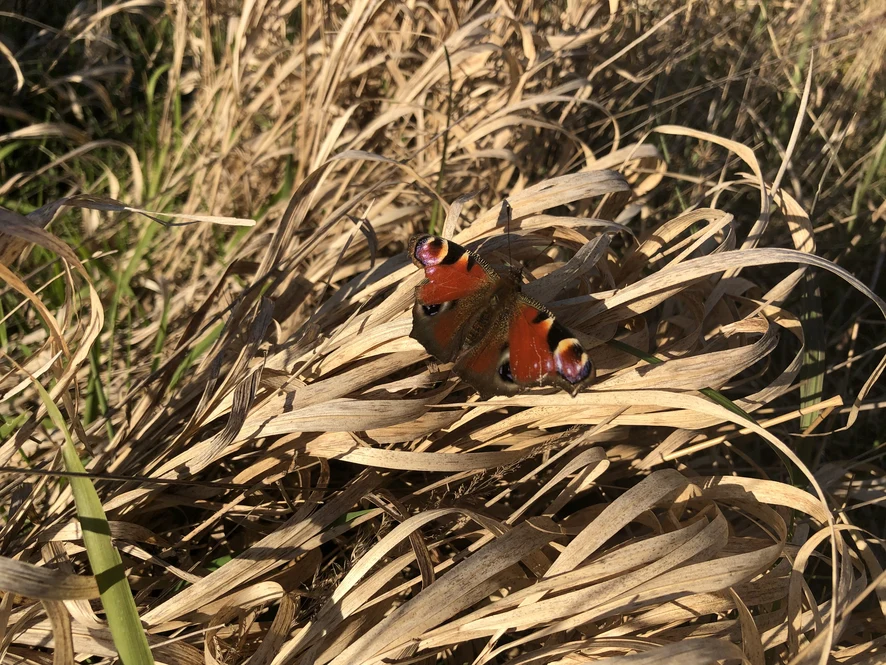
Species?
Aglais io
